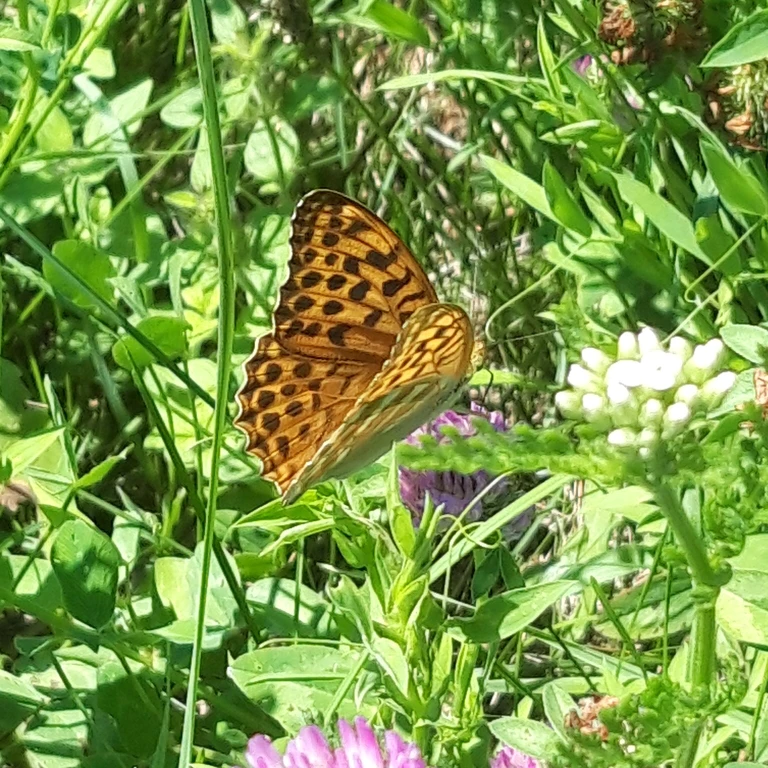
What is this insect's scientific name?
Argynnis paphia
